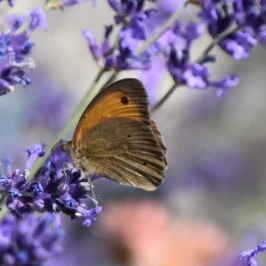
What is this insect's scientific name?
Maniola jurtina
